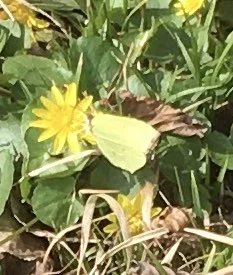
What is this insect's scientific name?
Gonepteryx rhamni
